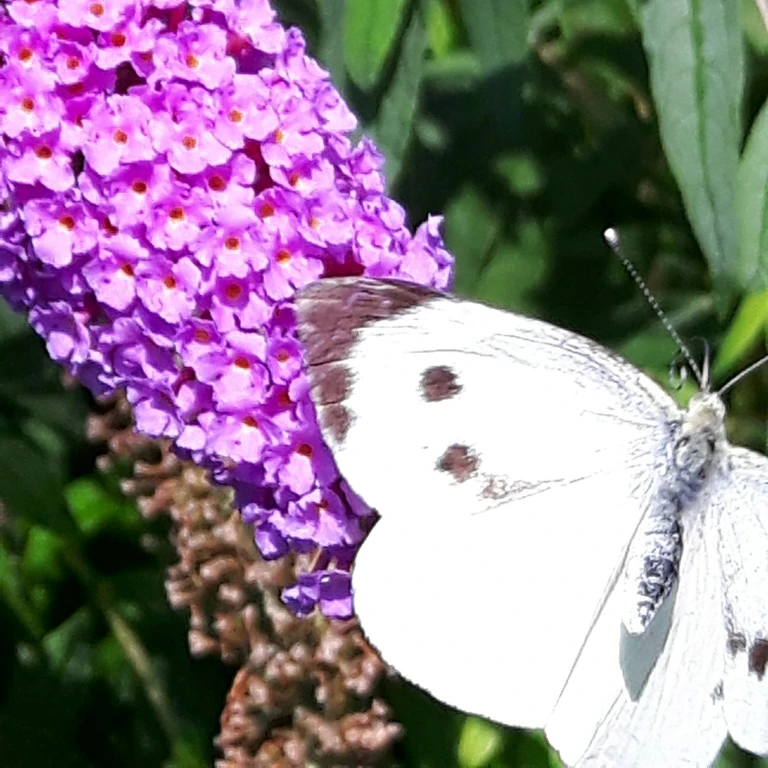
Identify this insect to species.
Pieris brassicae
